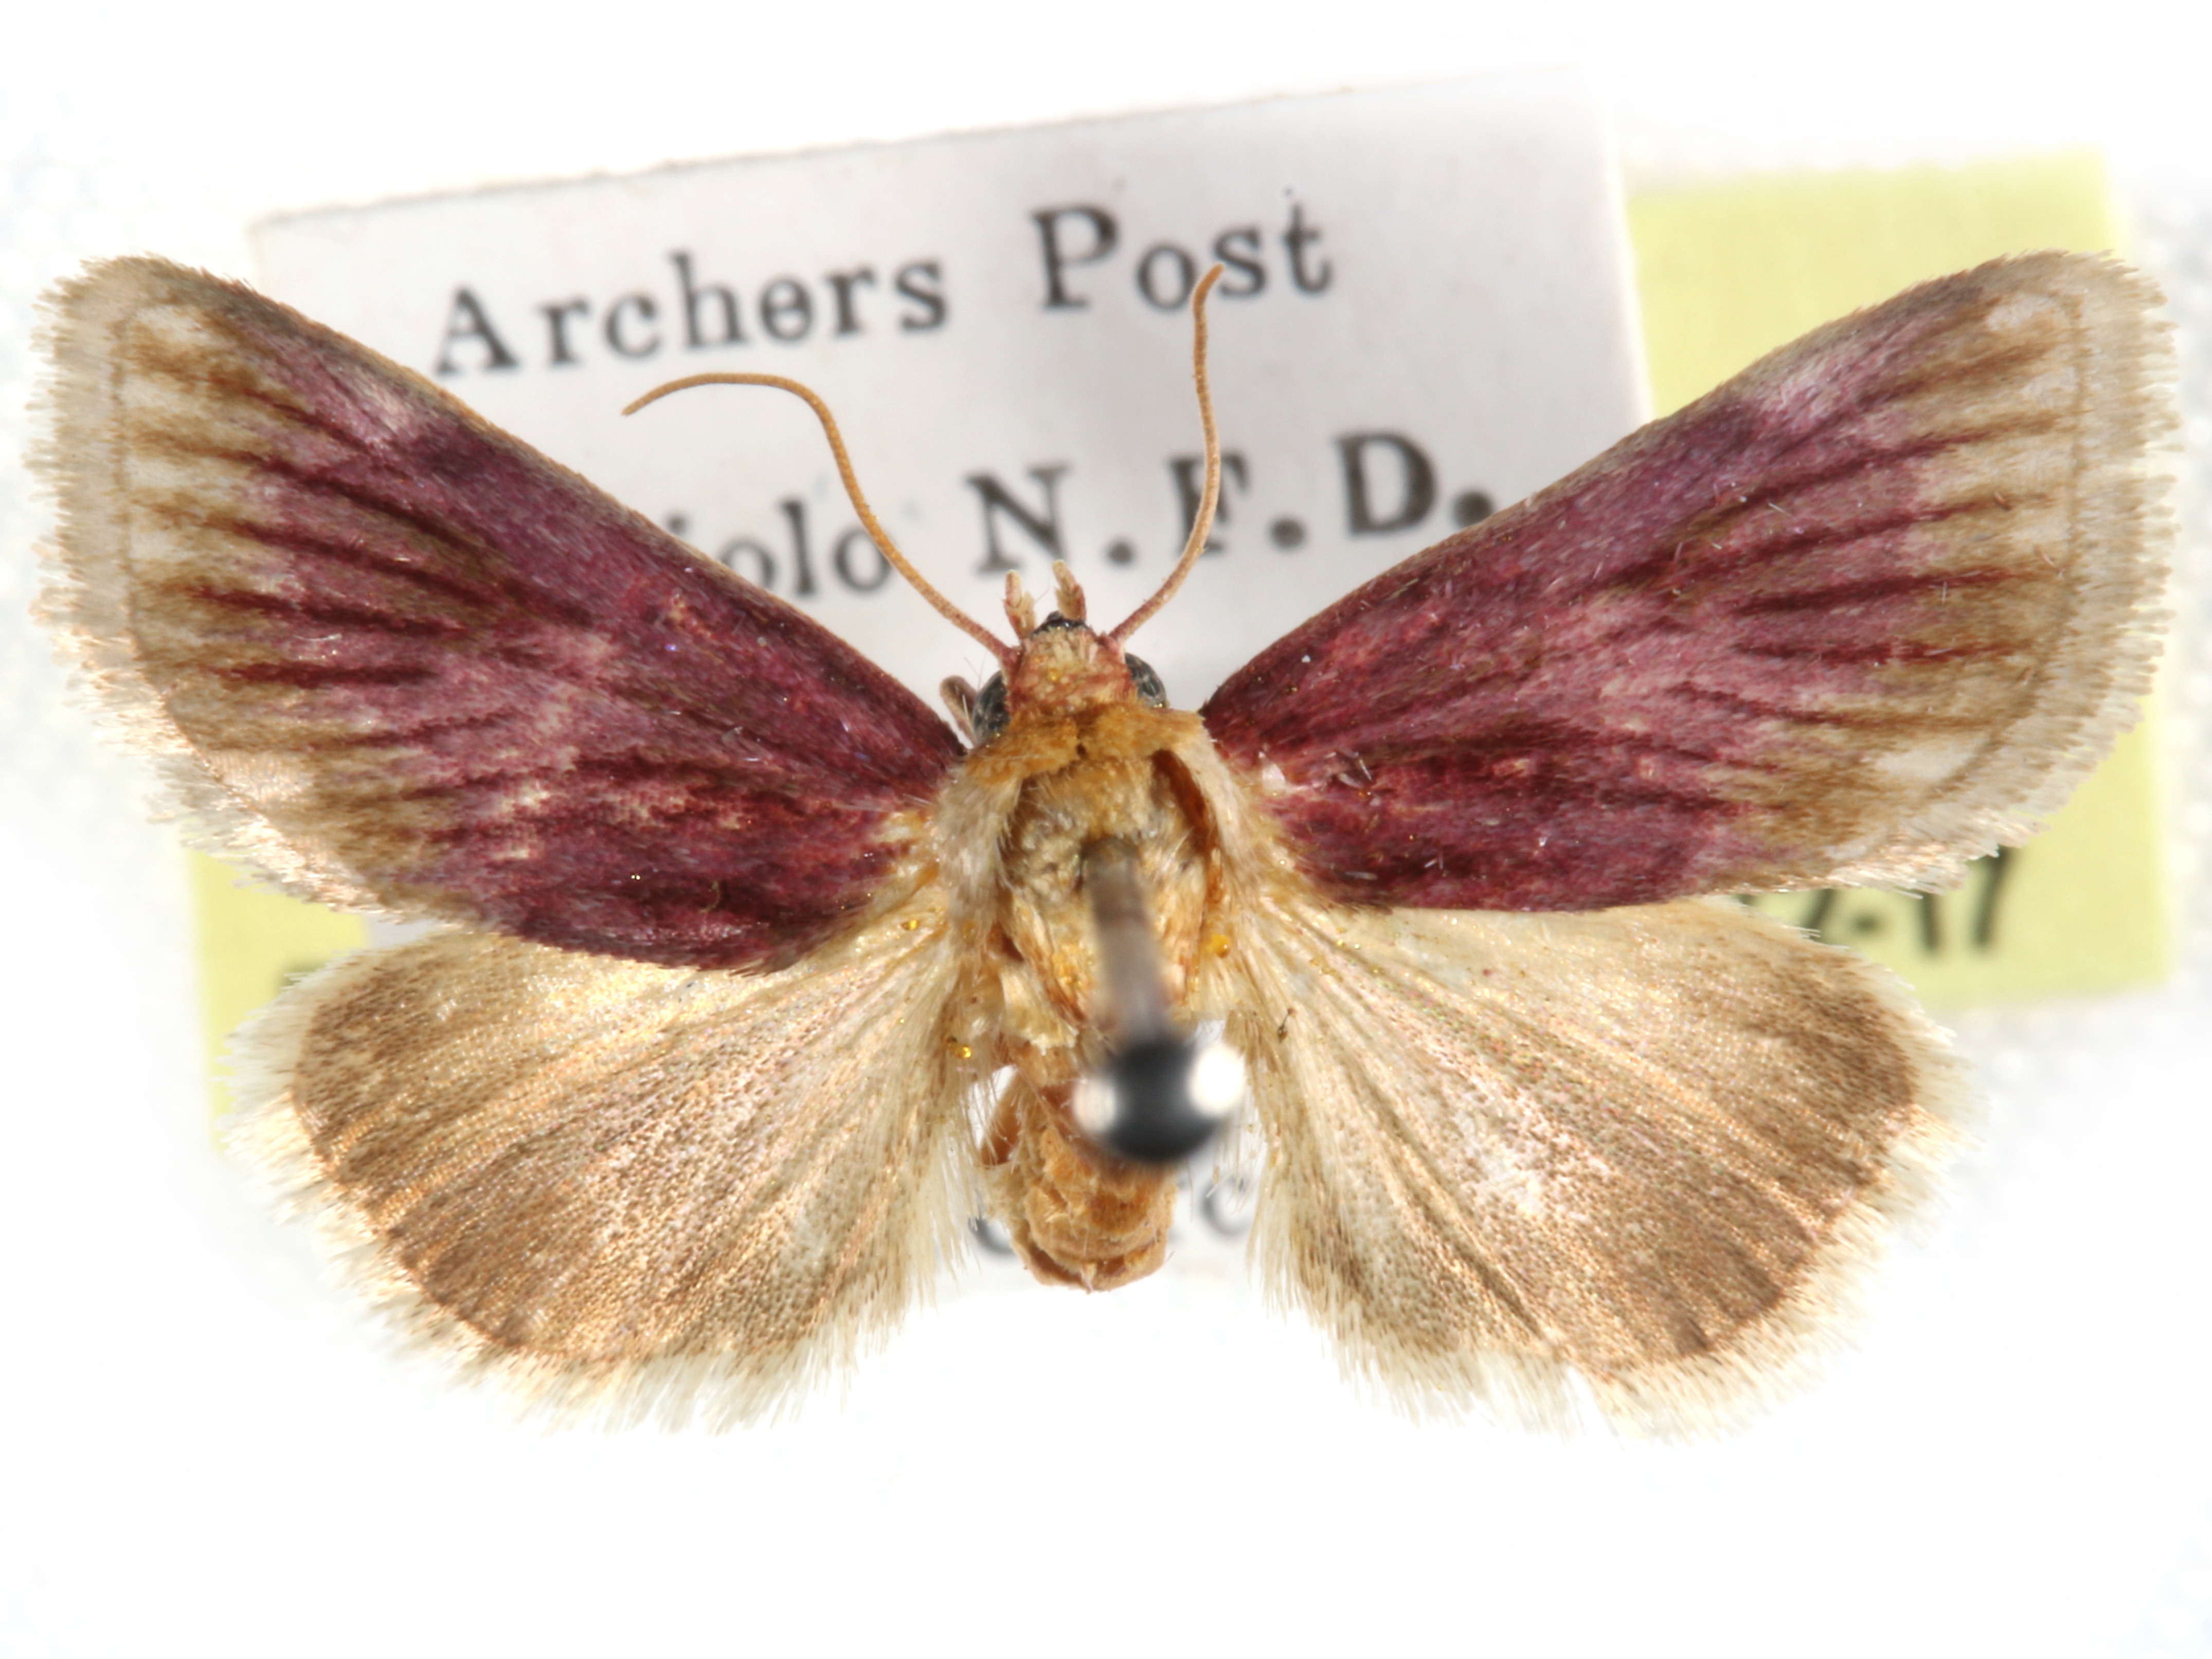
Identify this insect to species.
Cirrodes rosaceus
